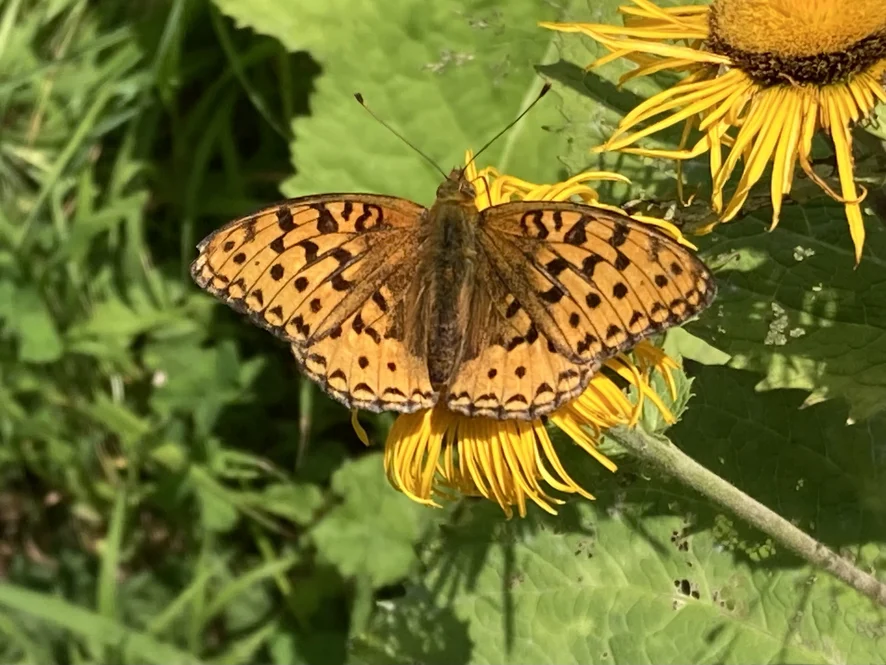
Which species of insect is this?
Fabriciana adippe
